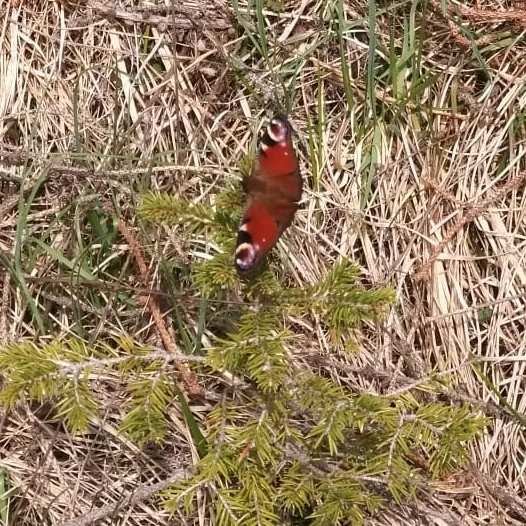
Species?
Aglais io
